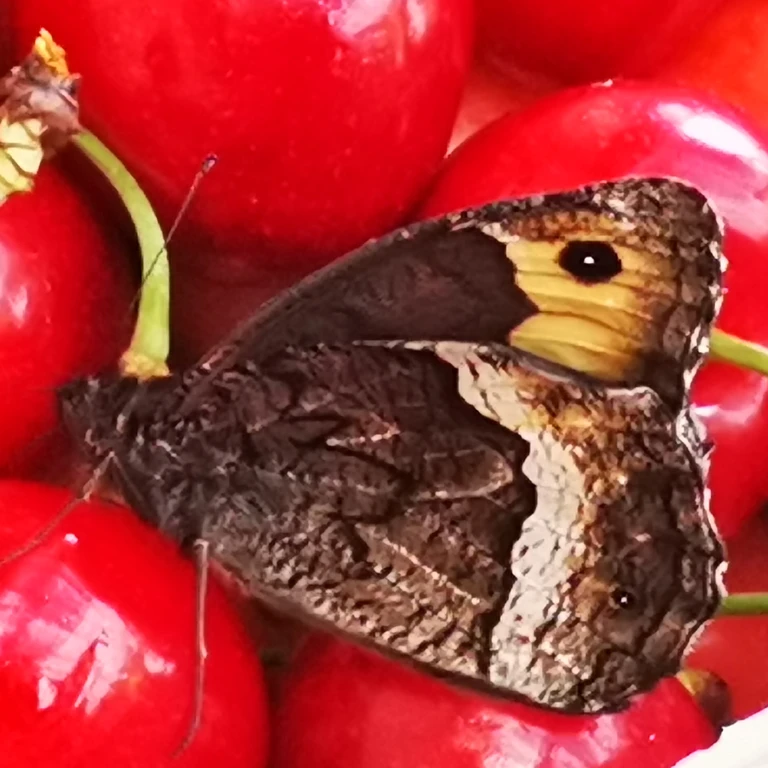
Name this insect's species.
Hipparchia fagi
